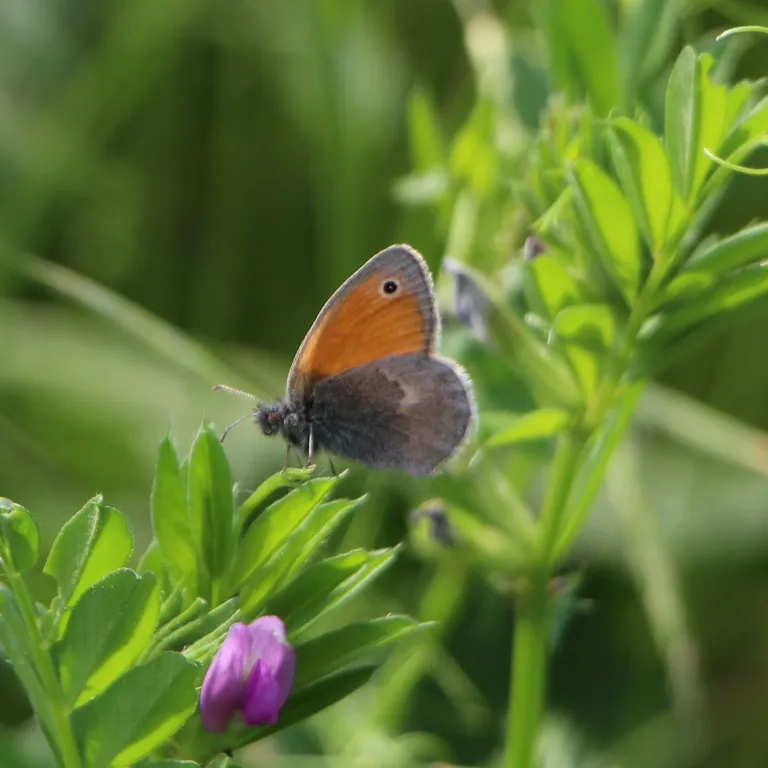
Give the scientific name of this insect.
Coenonympha pamphilus
